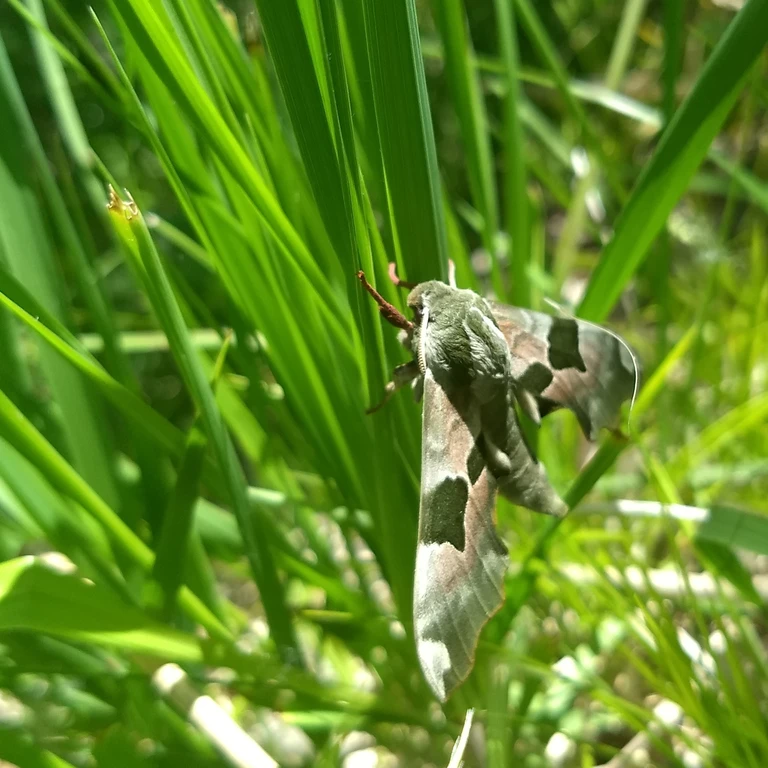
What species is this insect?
Mimas tiliae
